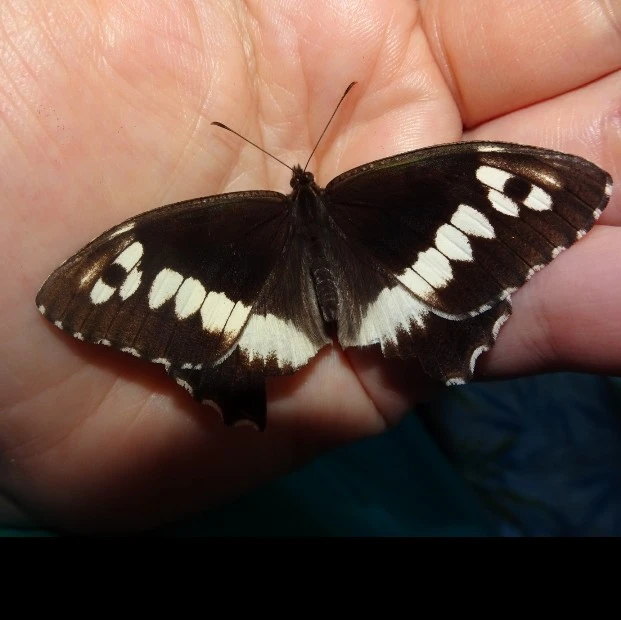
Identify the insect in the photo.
Brintesia circe
